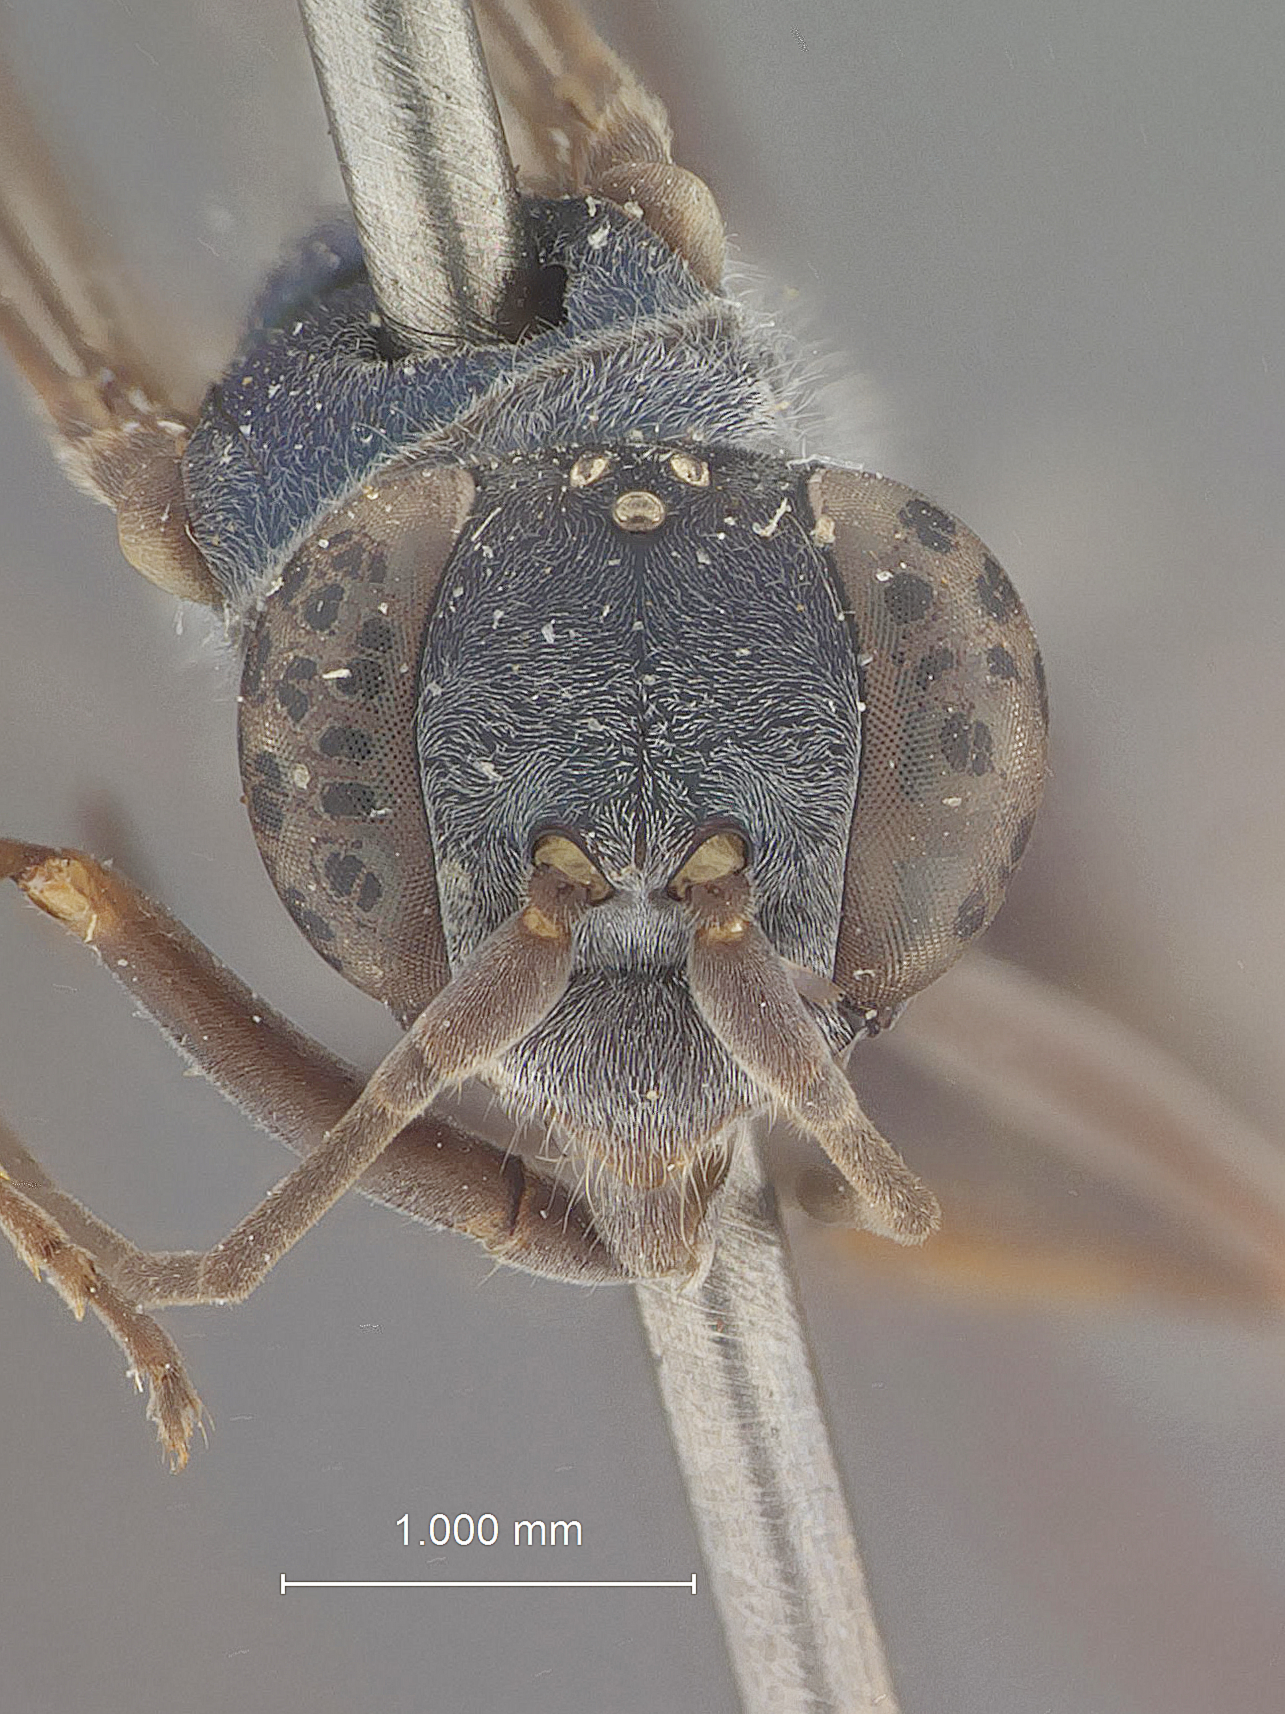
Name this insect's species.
Auplopus cyanellus
